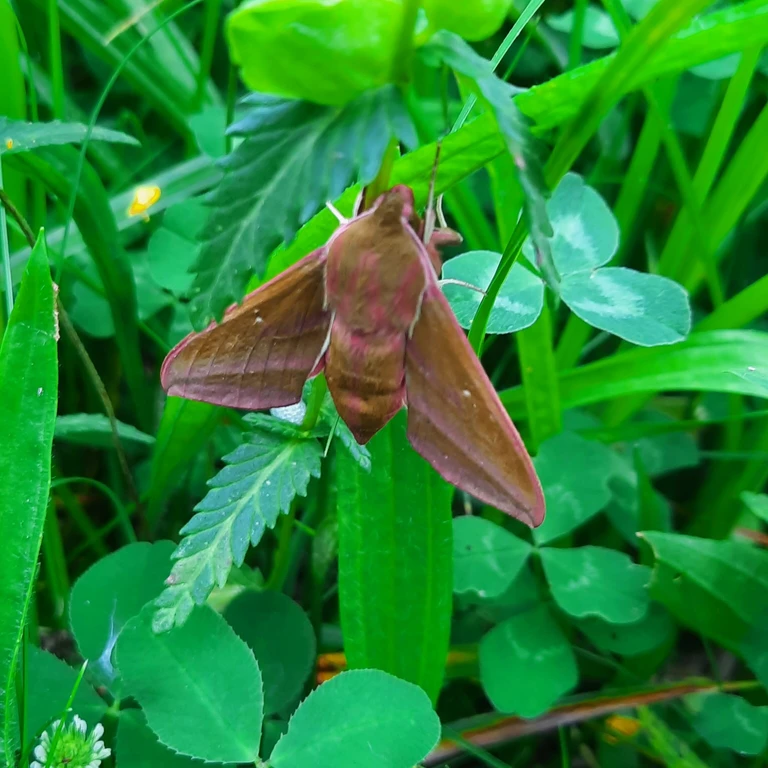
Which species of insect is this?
Deilephila elpenor
